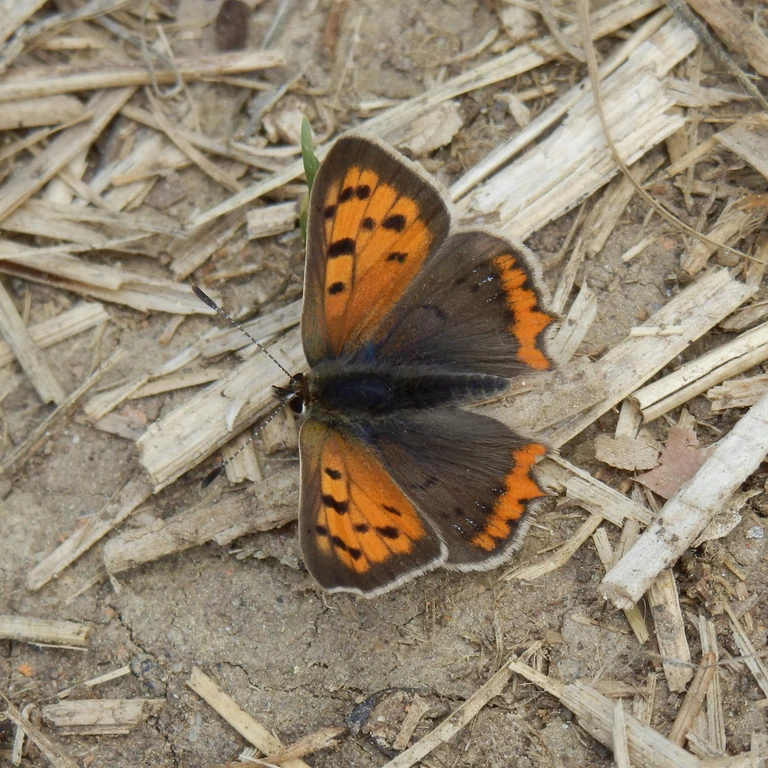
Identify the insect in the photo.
Lycaena phlaeas
